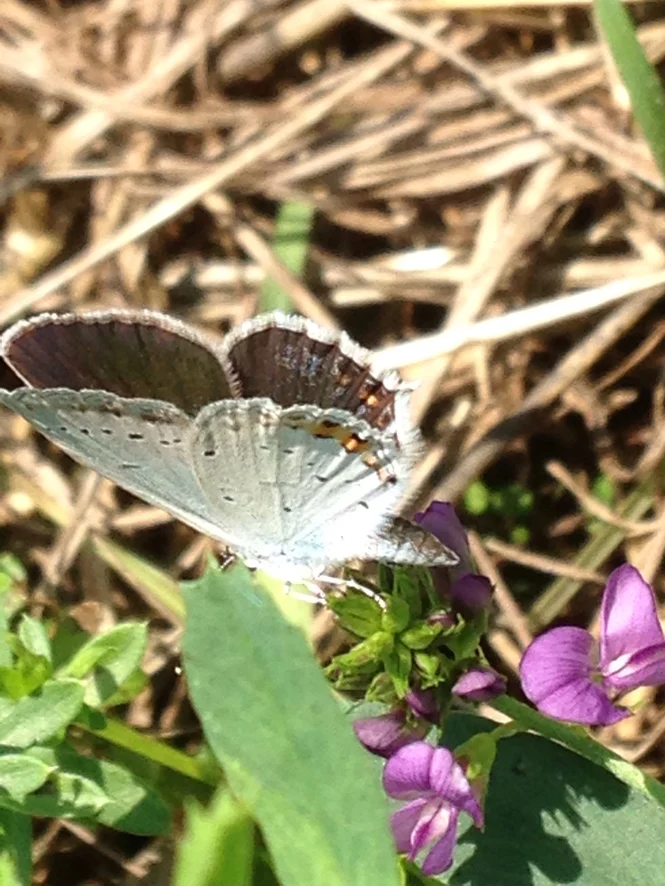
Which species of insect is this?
Cupido argiades (also Elkalyce argiades)
